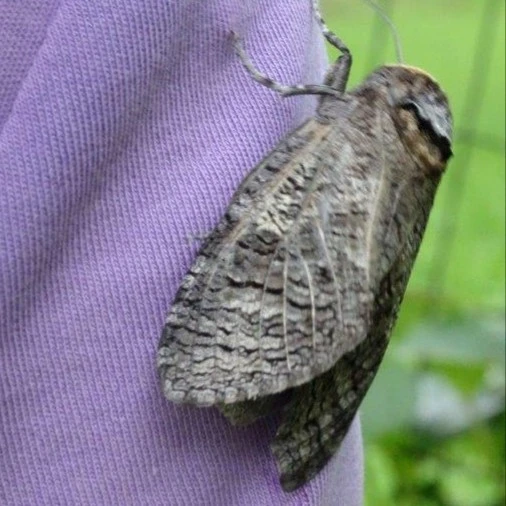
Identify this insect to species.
Cossus cossus
